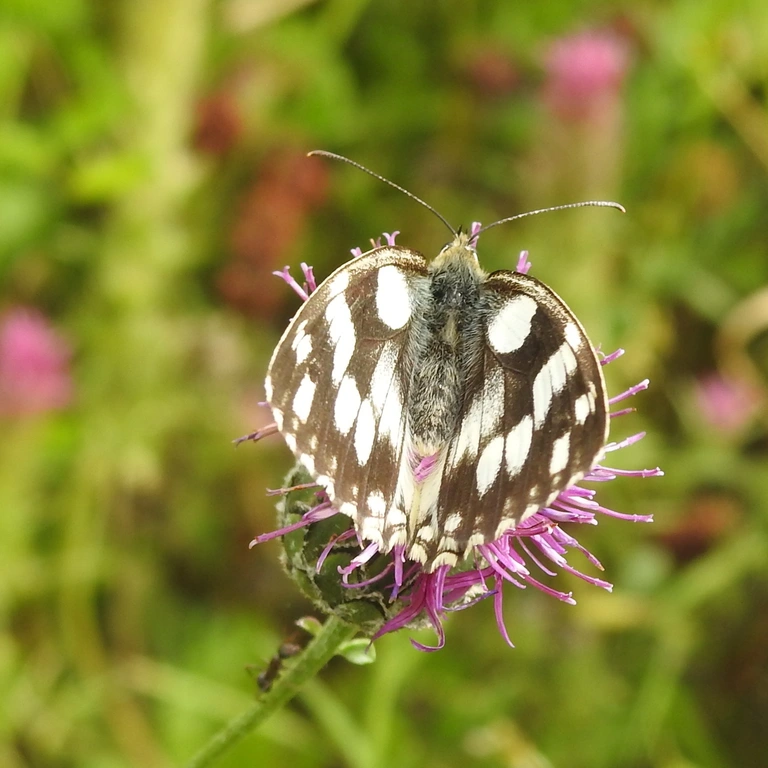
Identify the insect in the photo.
Melanargia galathea
